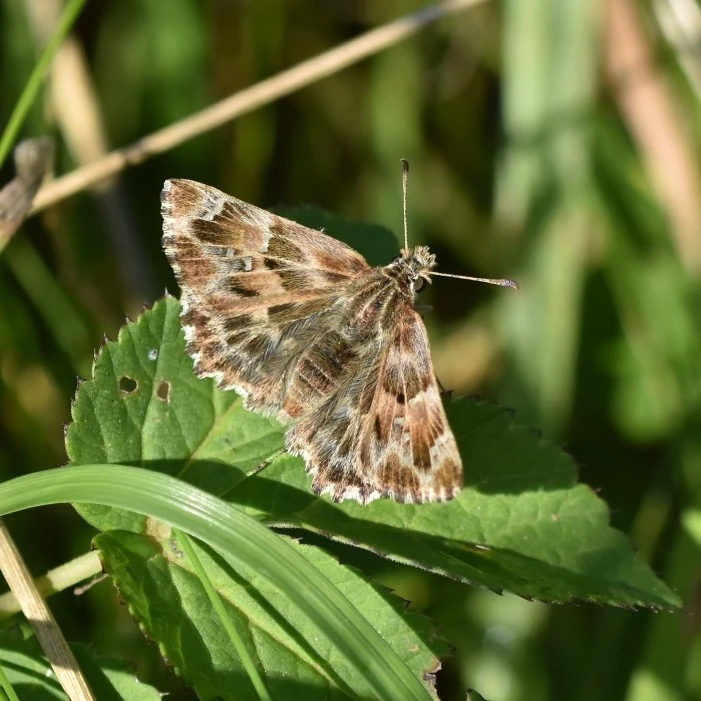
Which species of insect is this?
Carcharodus alceae
